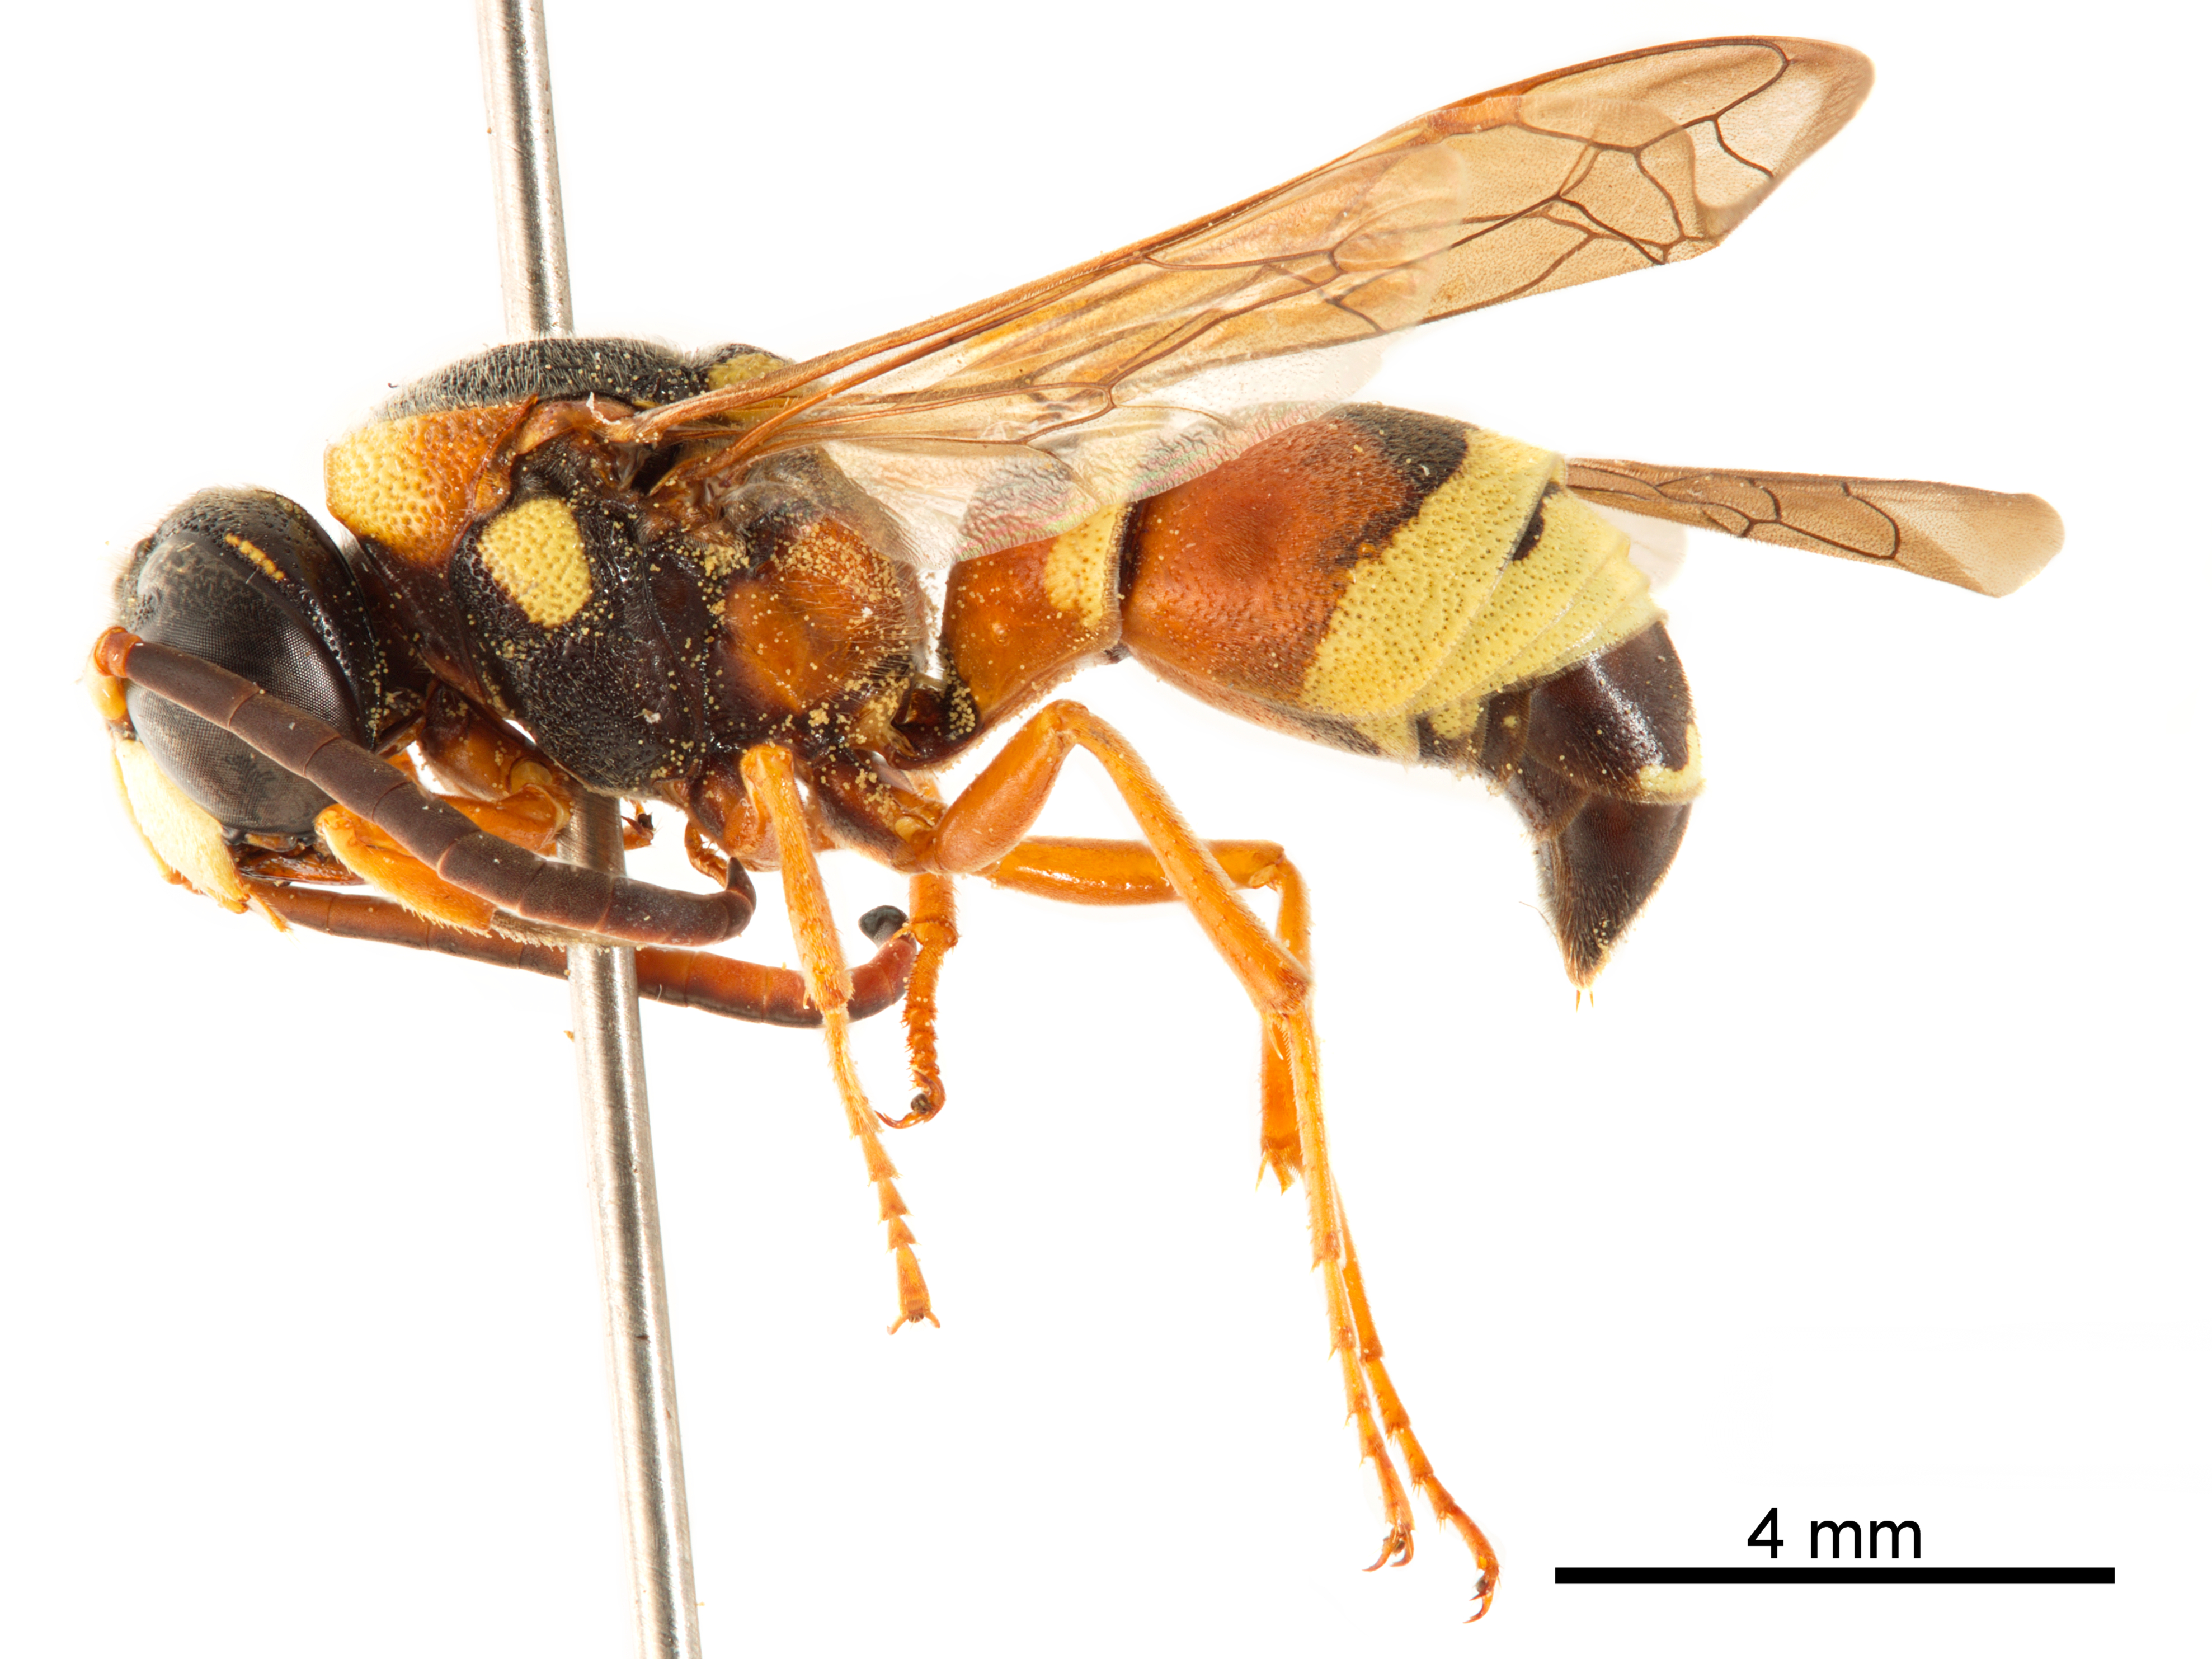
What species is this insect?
Pterocheilus quinquefasciatus
